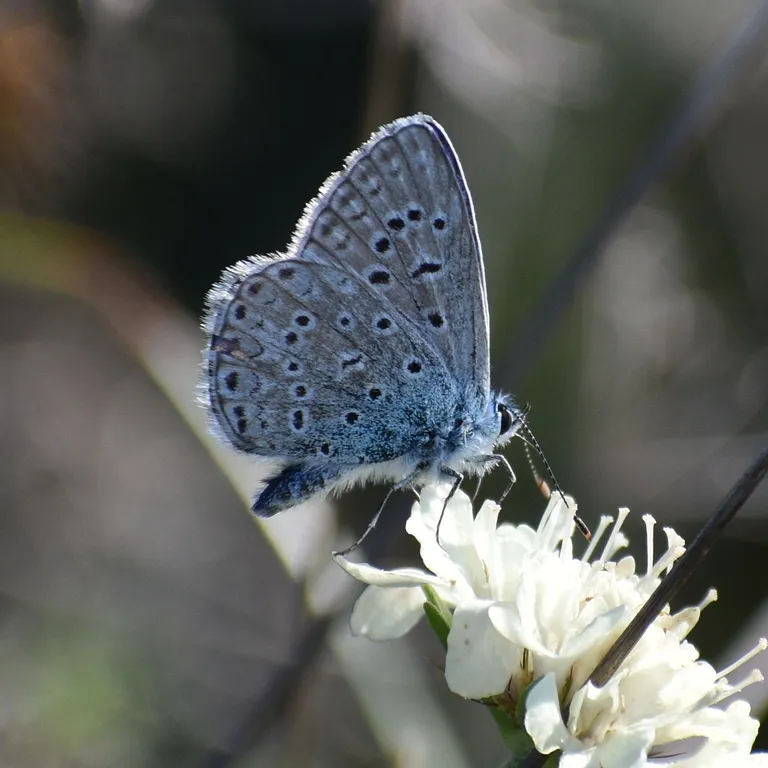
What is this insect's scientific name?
Polyommatus icarus
